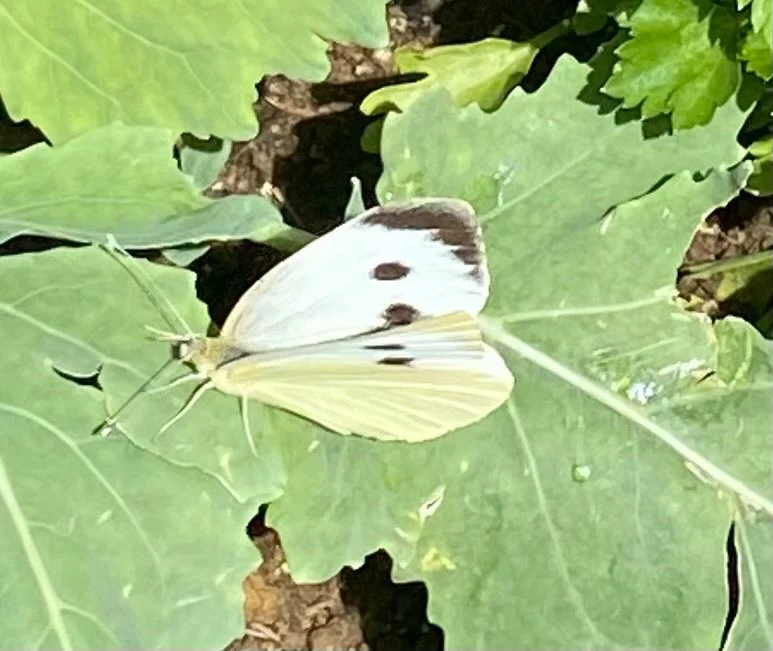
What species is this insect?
Pieris brassicae
